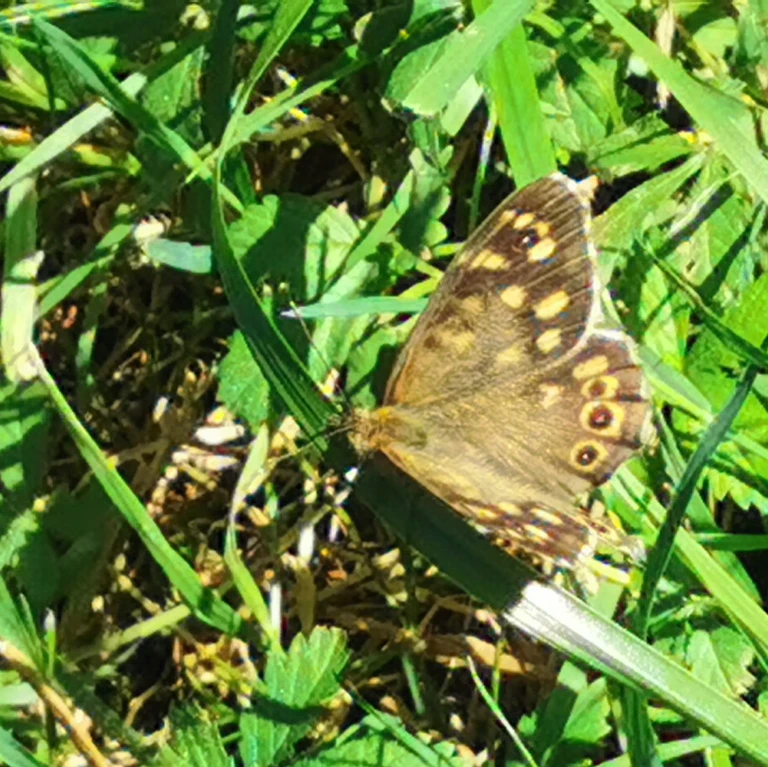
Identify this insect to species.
Pararge aegeria
